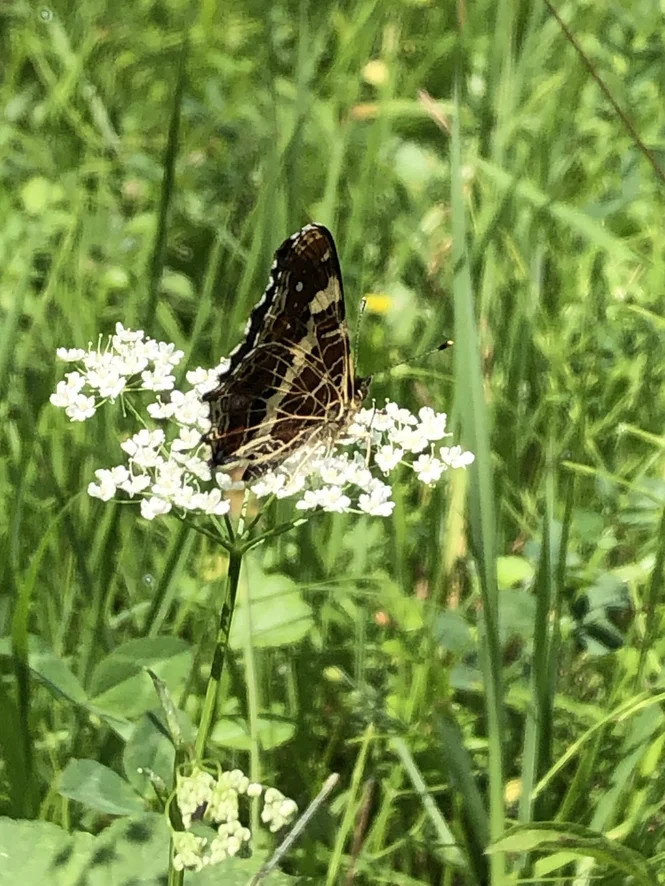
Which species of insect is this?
Araschnia levana
